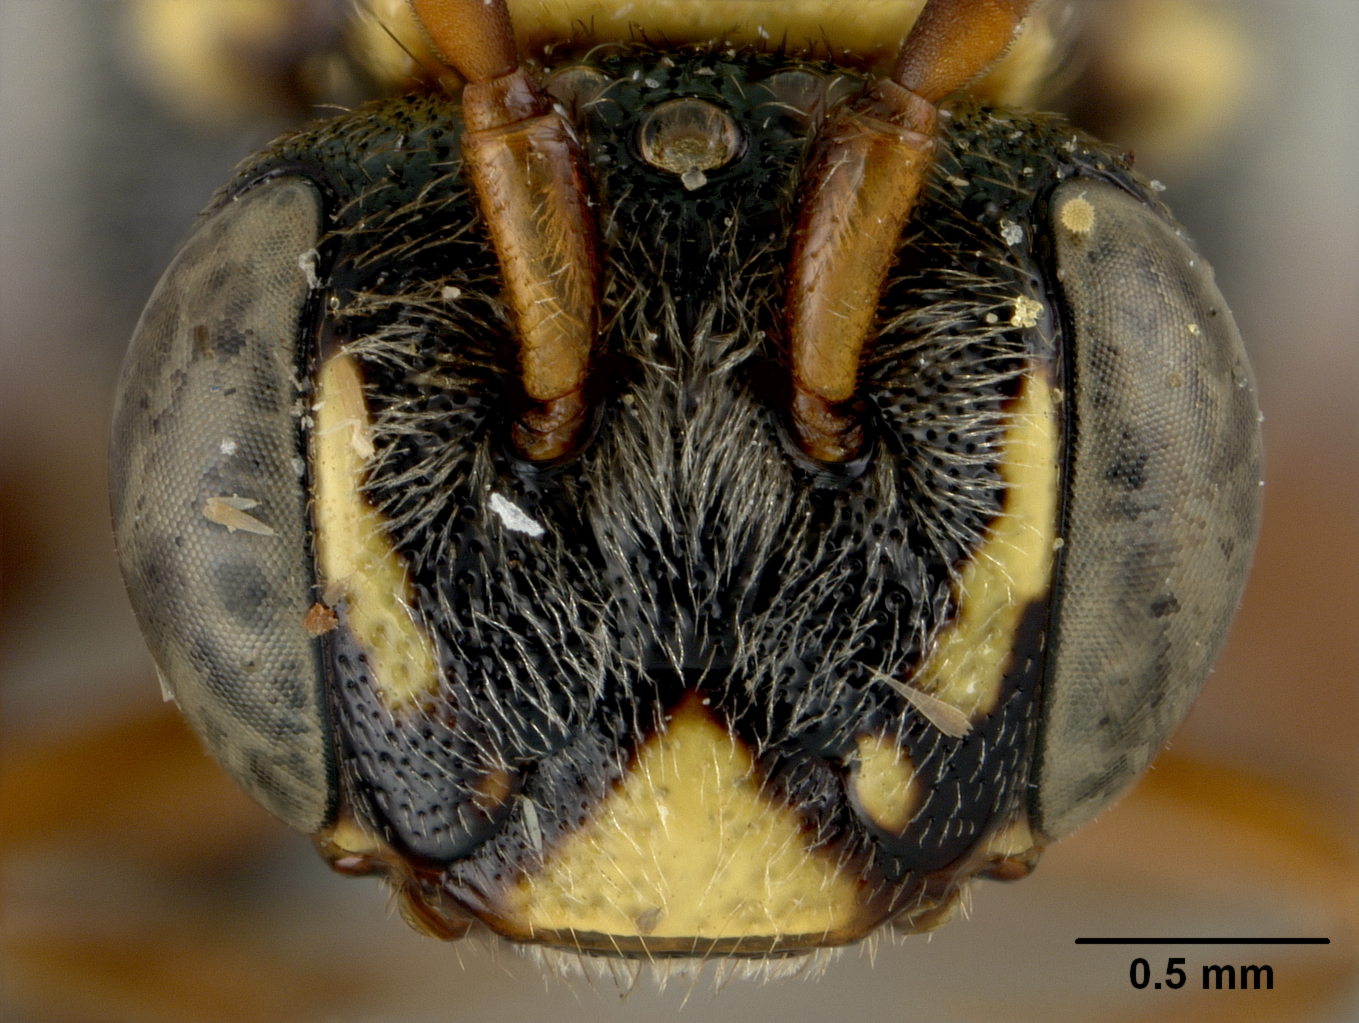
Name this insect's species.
Nomada zamoranica
